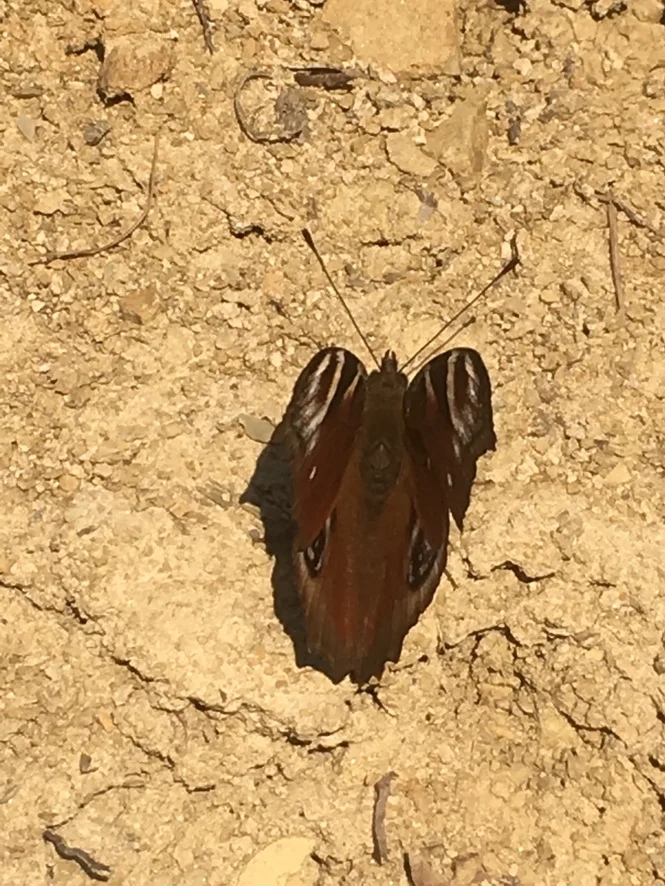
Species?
Aglais io
